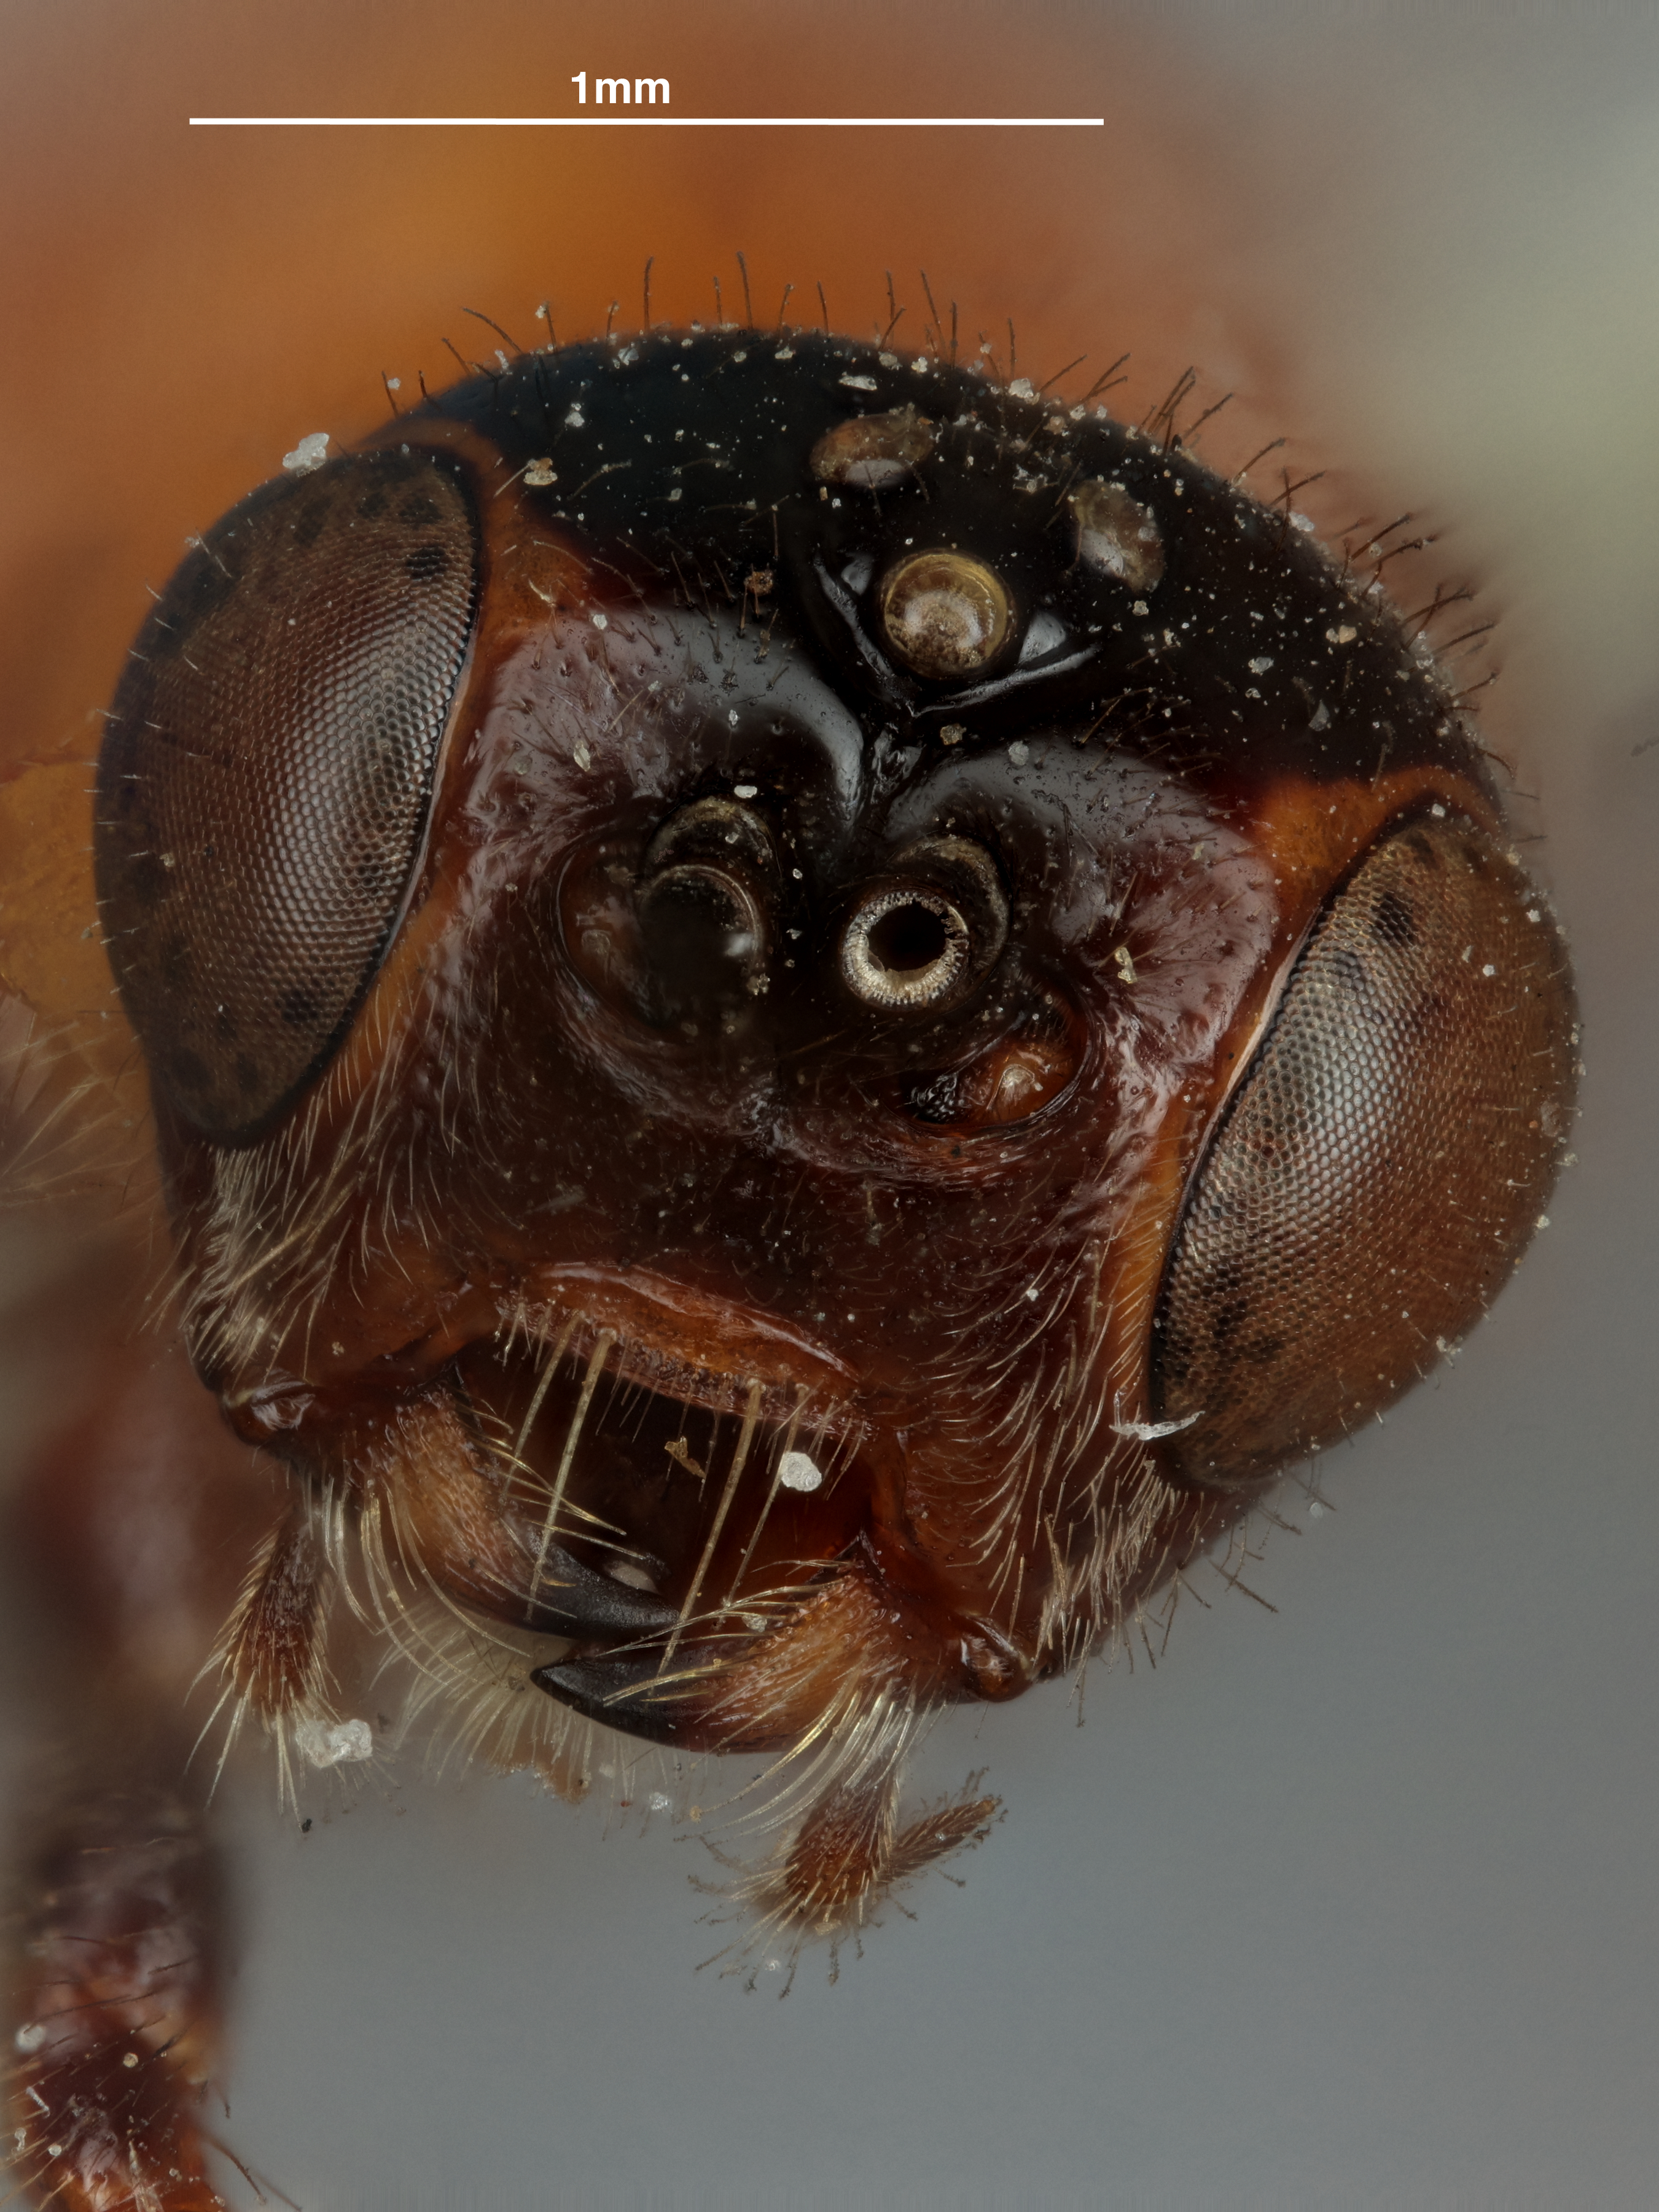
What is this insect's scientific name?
Bracon belfragei
